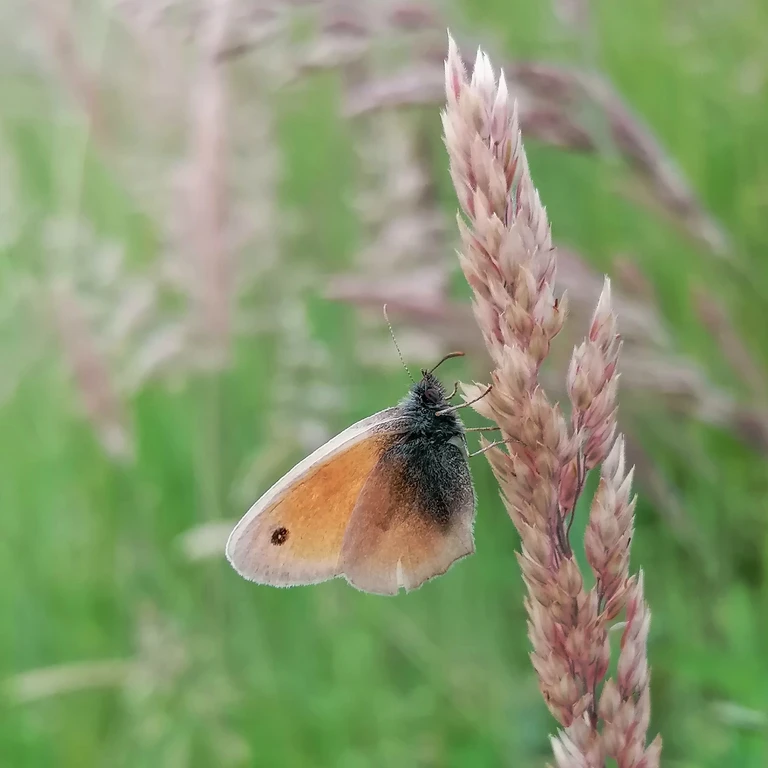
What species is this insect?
Coenonympha pamphilus
